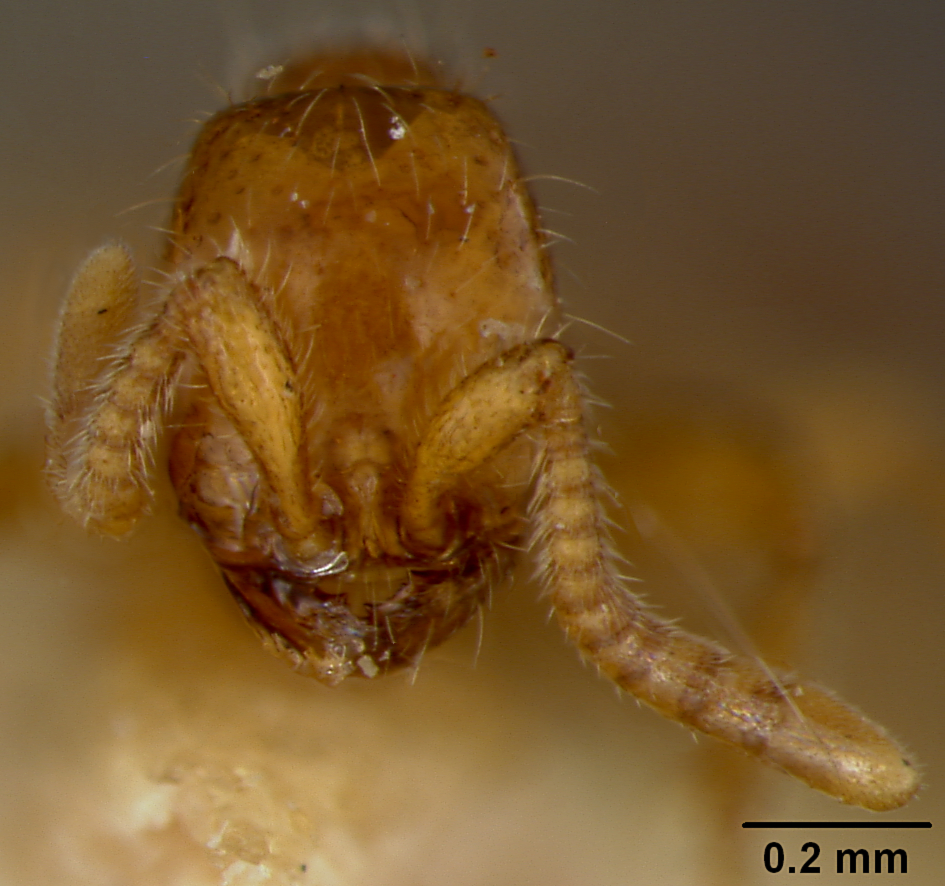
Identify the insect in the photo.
Eciton postangustatum
